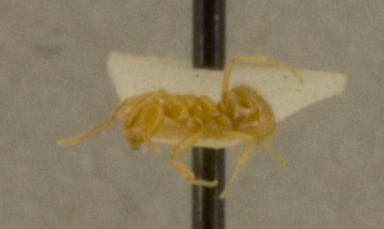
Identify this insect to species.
Paratrechina laevigata
